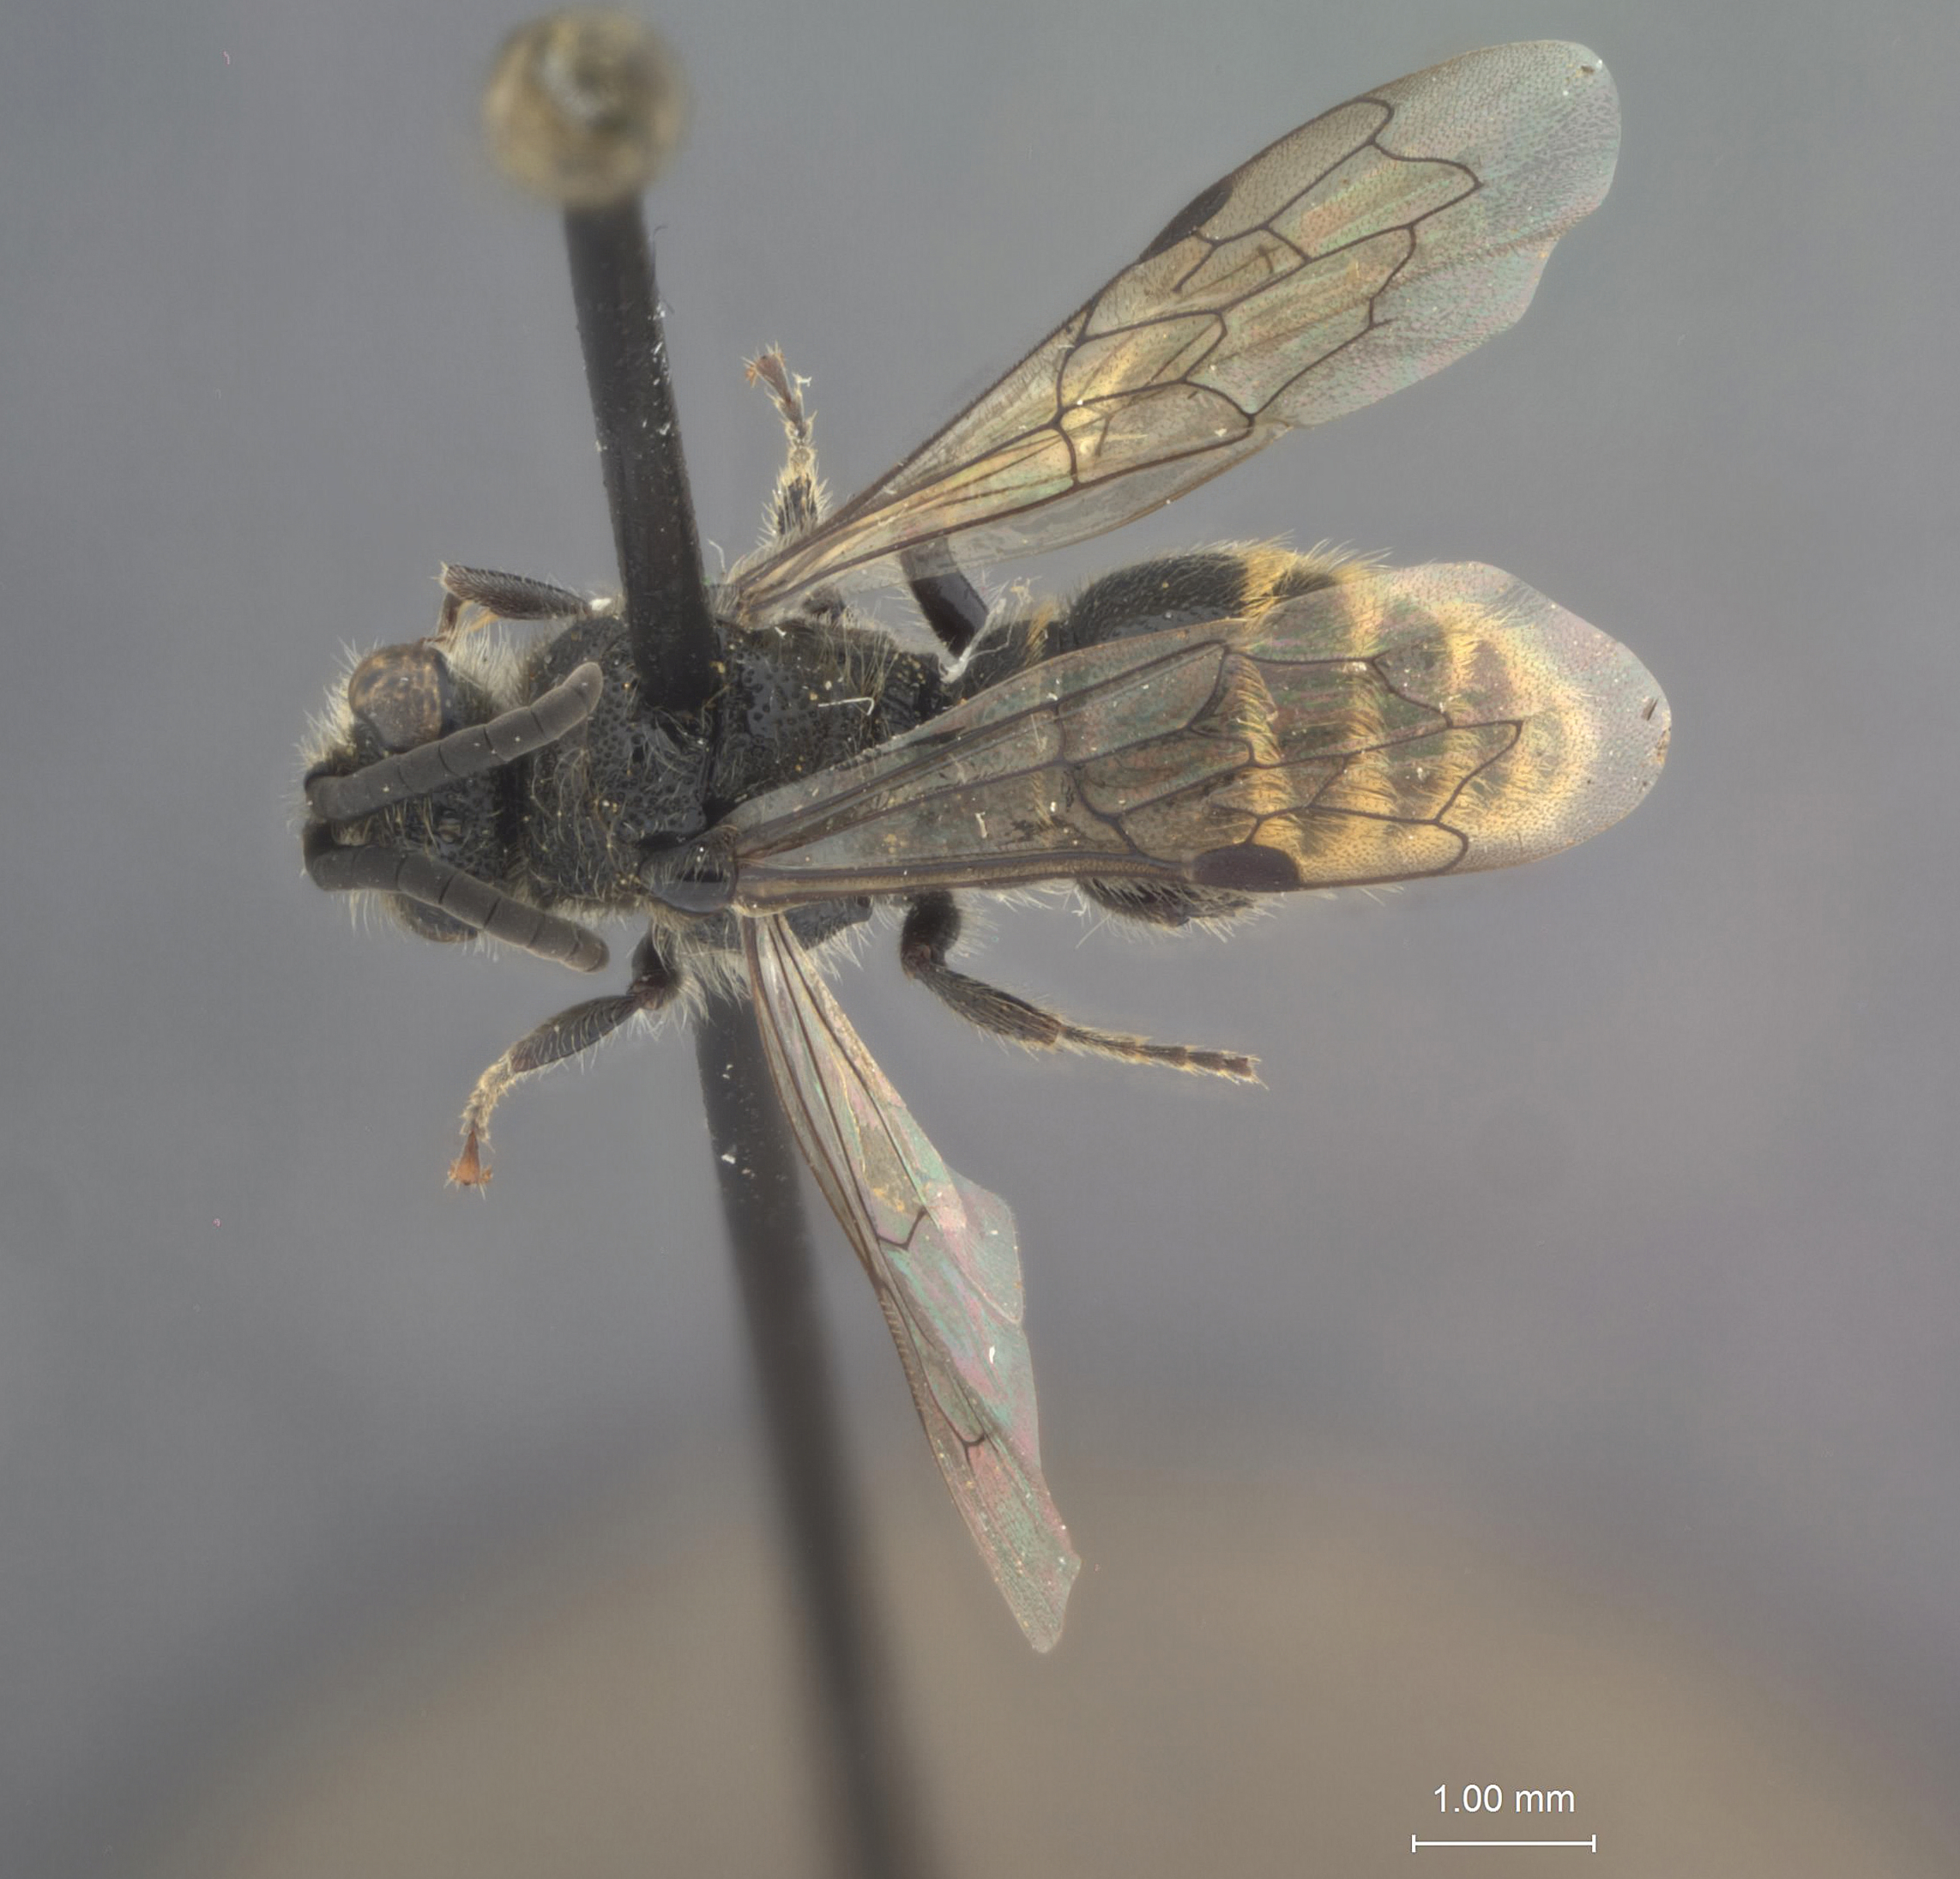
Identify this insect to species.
Paratiphia pueblae
